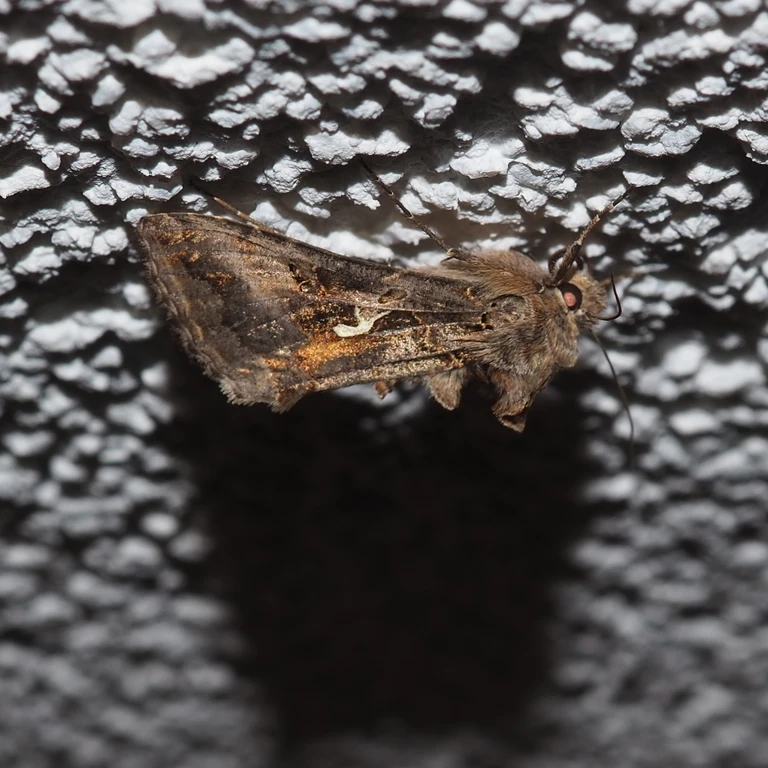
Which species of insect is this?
Autographa gamma
